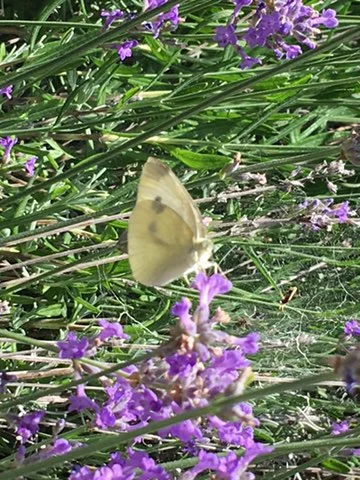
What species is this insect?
Pieris rapae
